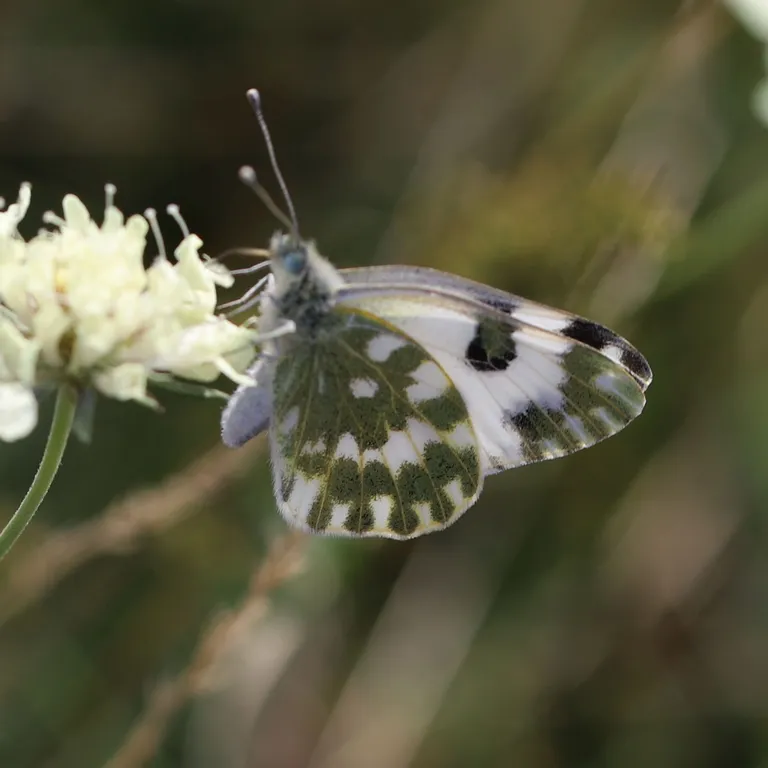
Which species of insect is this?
Pontia edusa
